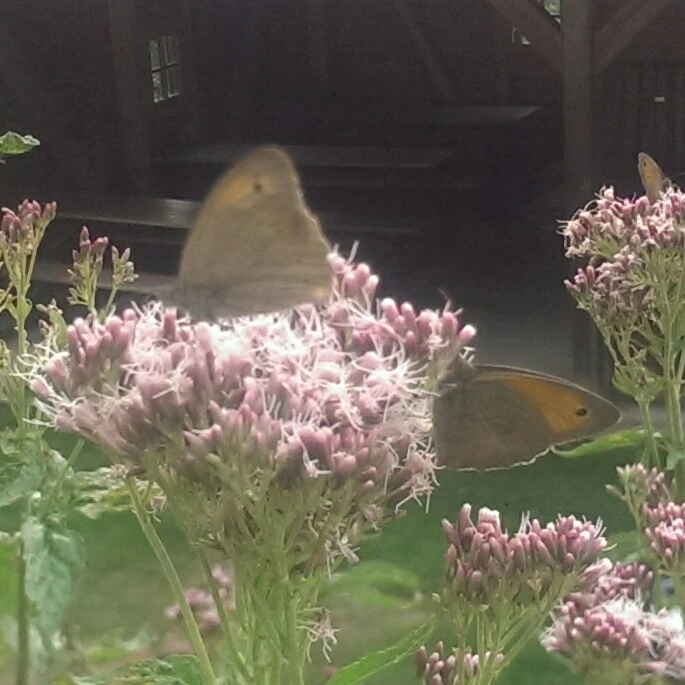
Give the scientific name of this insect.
Maniola jurtina
